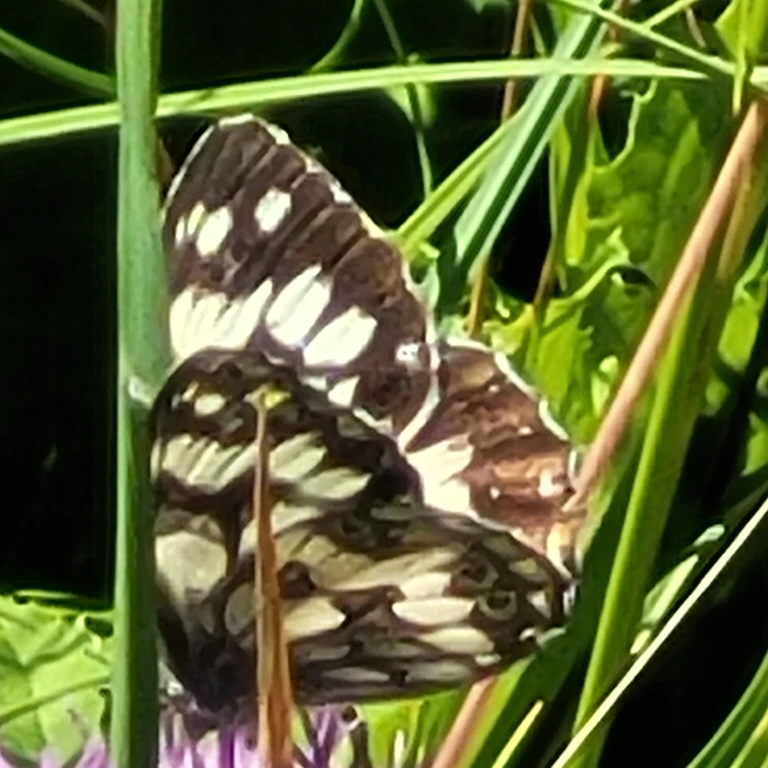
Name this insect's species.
Melanargia galathea
